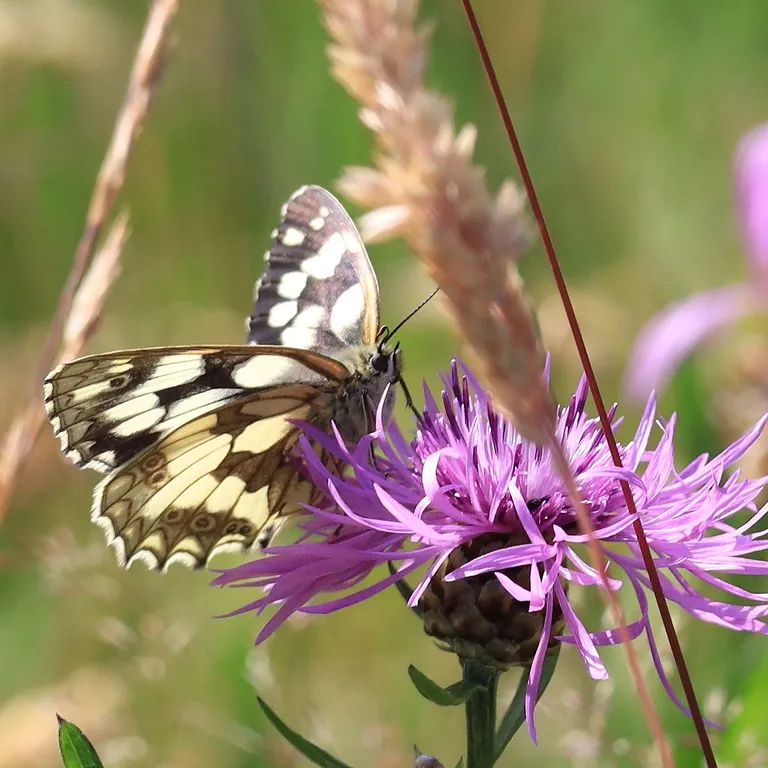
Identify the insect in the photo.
Melanargia galathea
